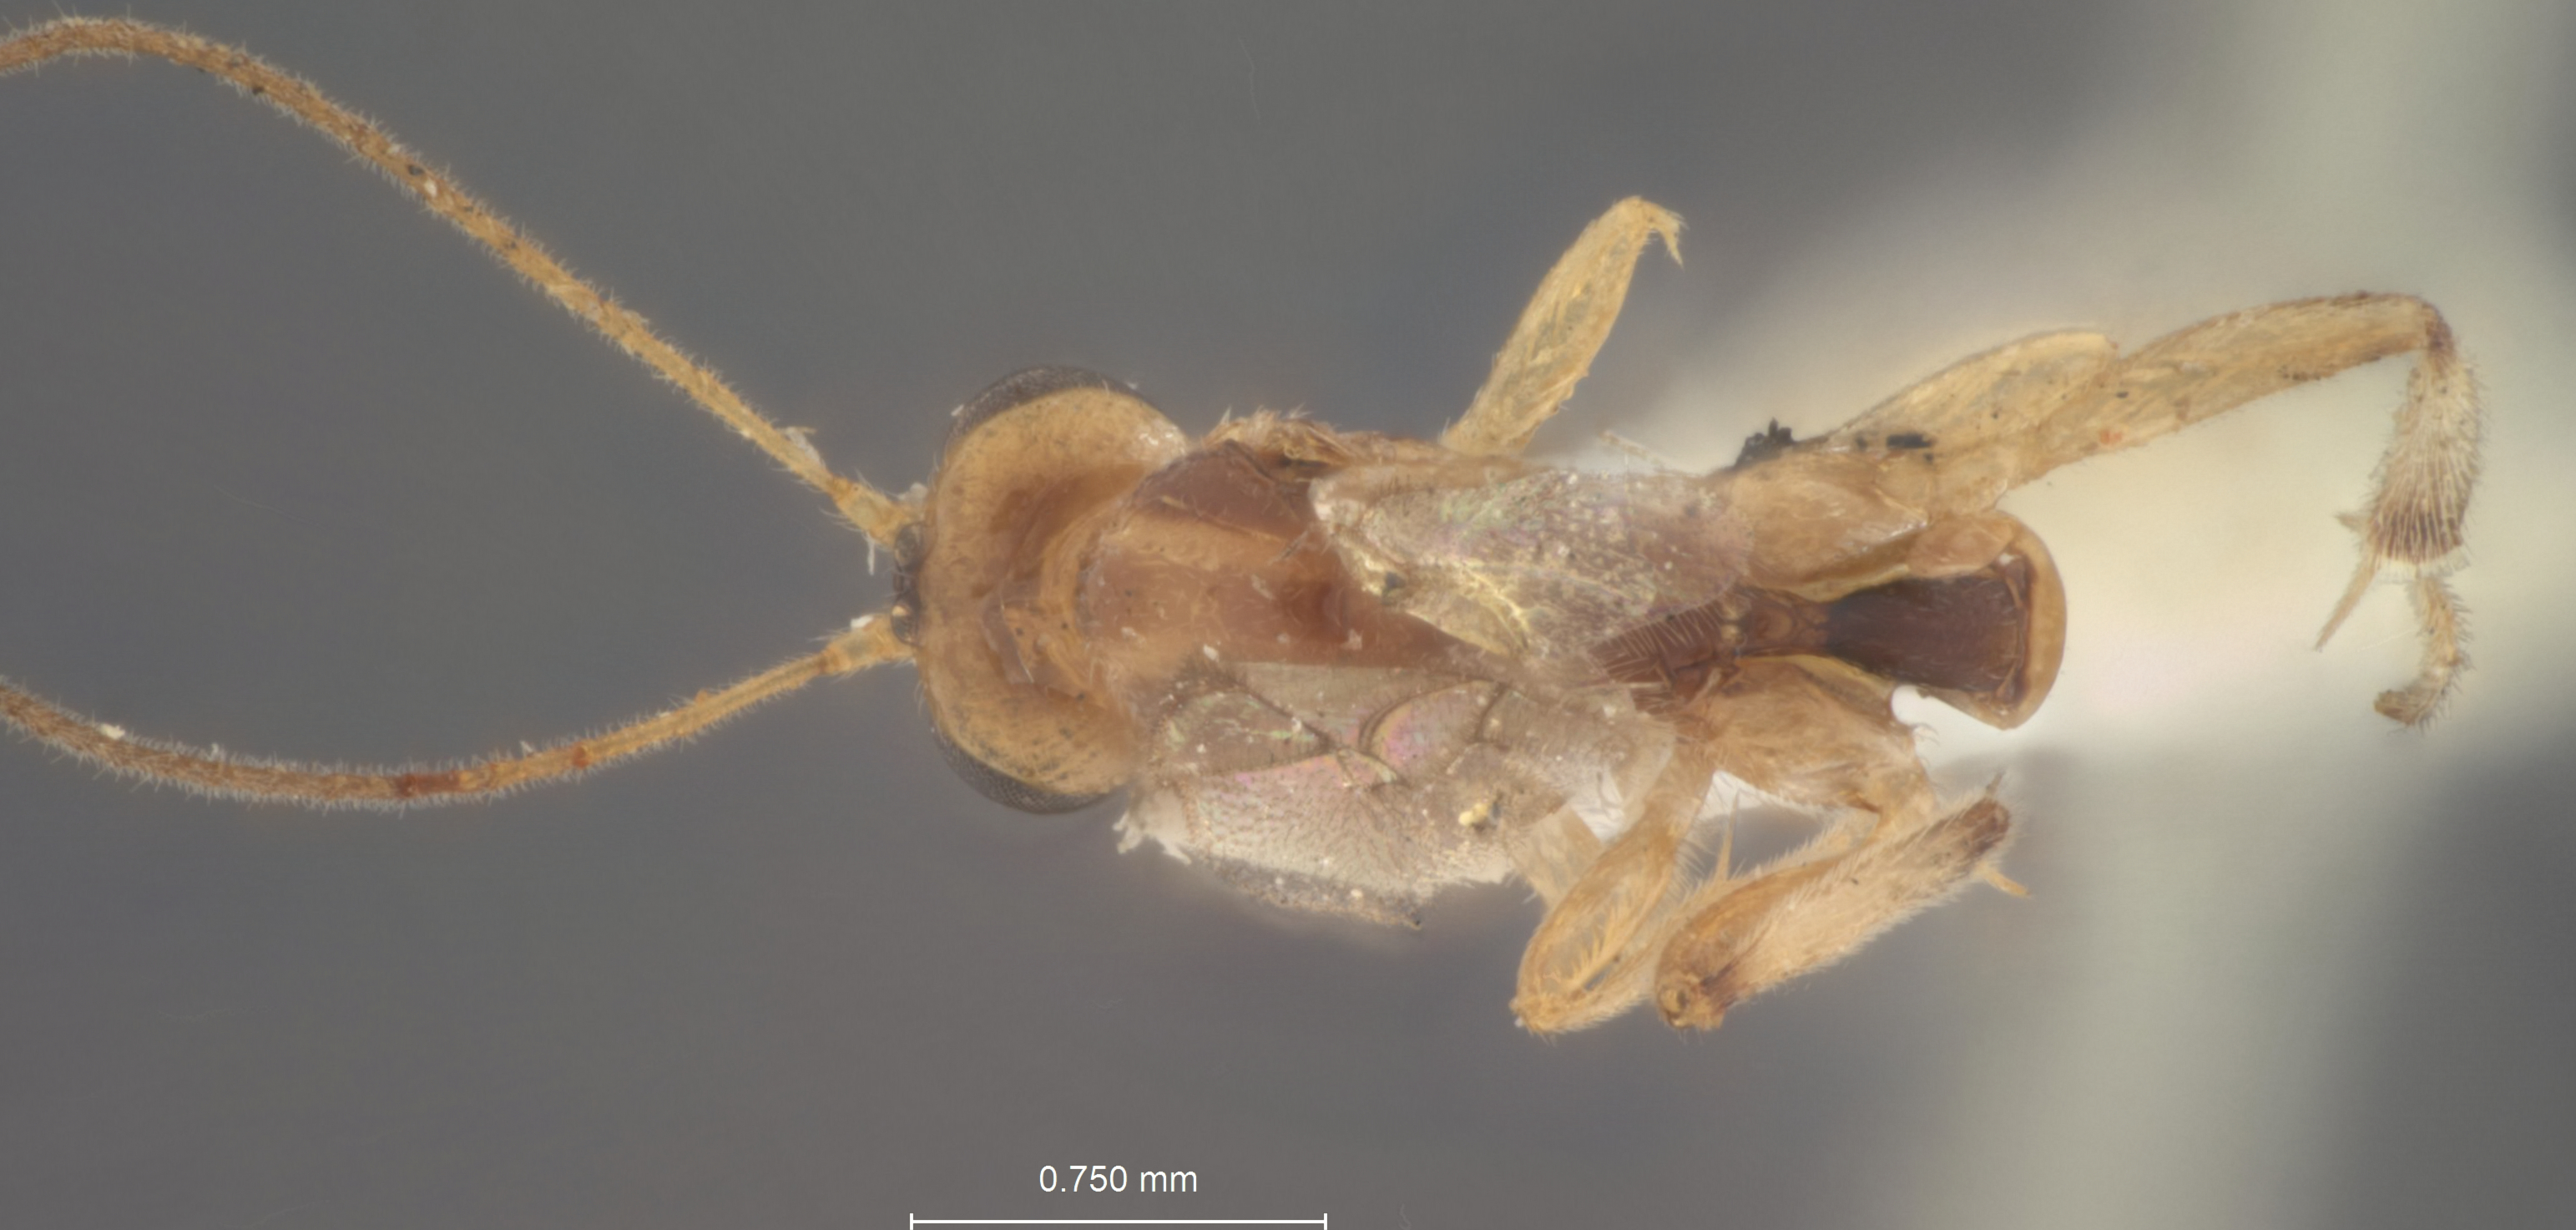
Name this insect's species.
Mesochorus annulitarsis
